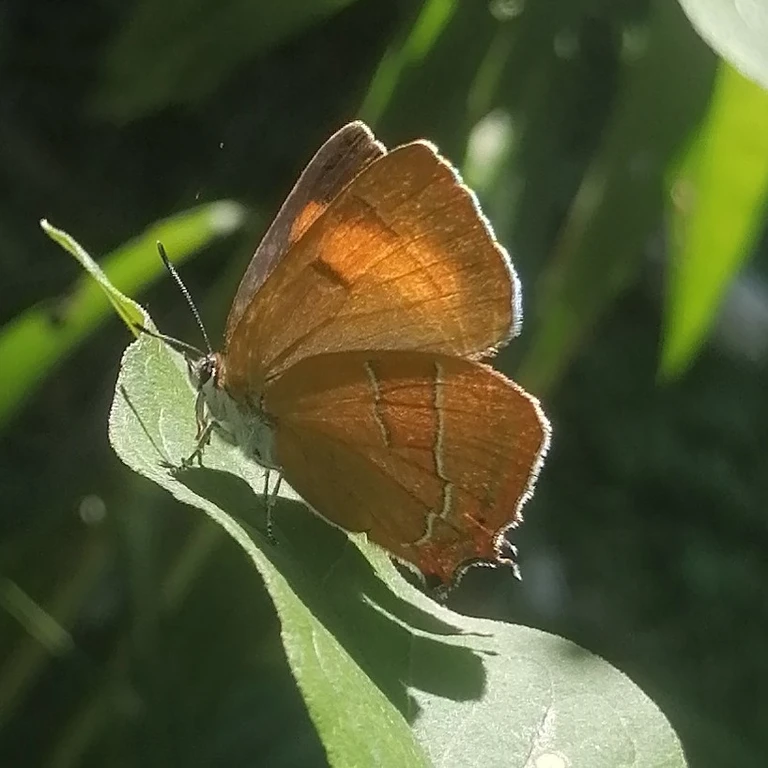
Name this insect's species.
Thecla betulae
